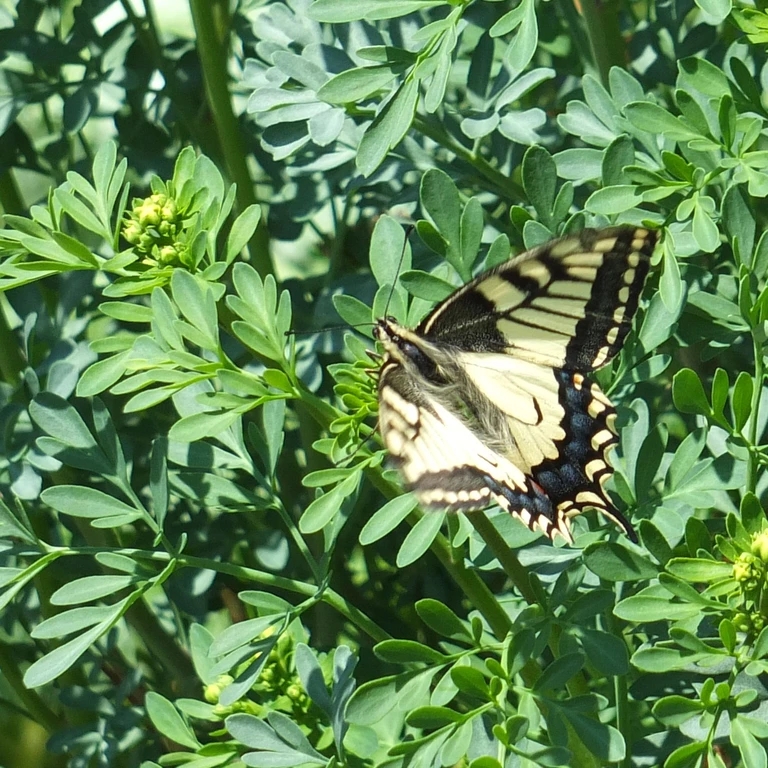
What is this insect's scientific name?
Papilio machaon
